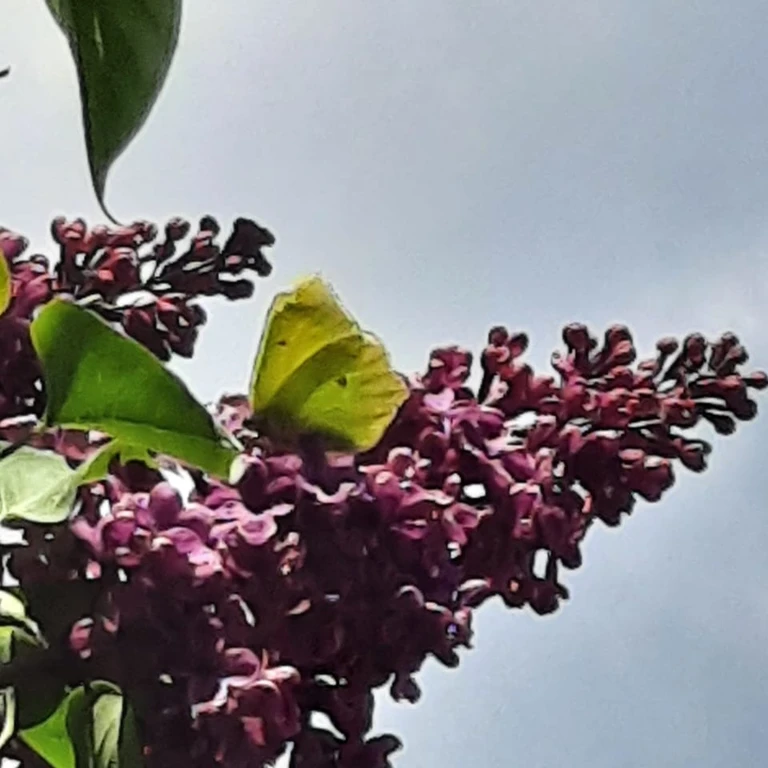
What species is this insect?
Gonepteryx rhamni
